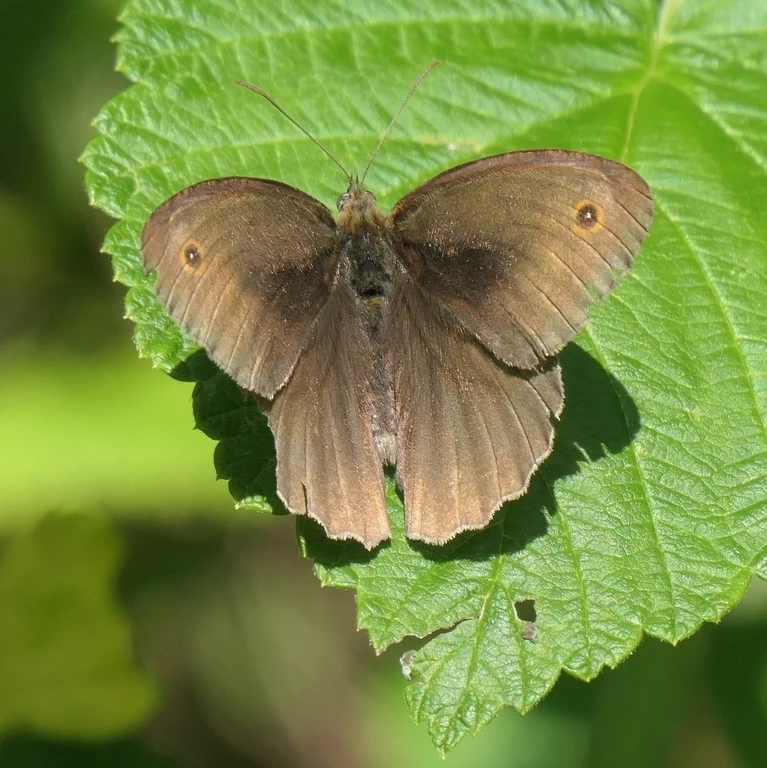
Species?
Maniola jurtina
